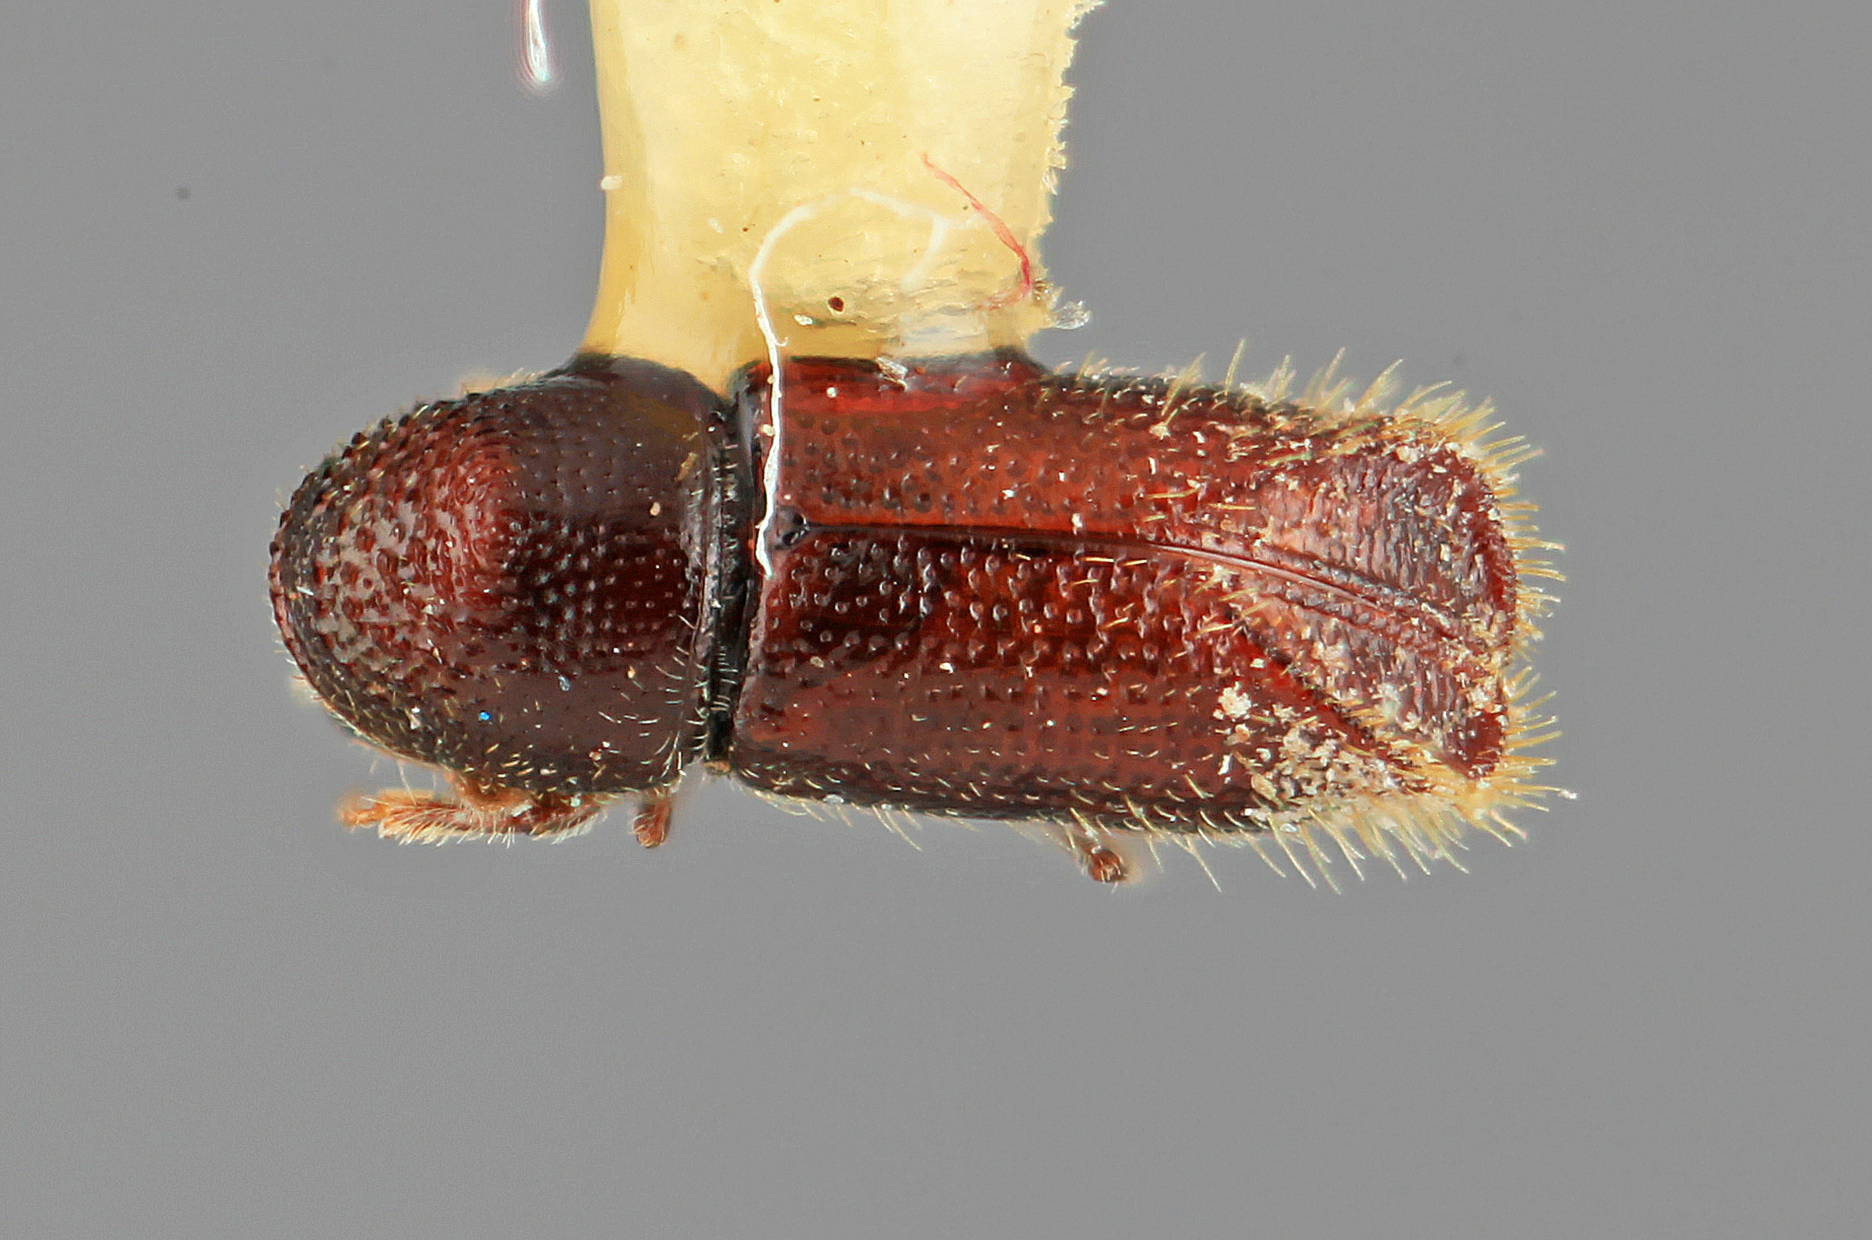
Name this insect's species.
Pityophthorus cristatus
